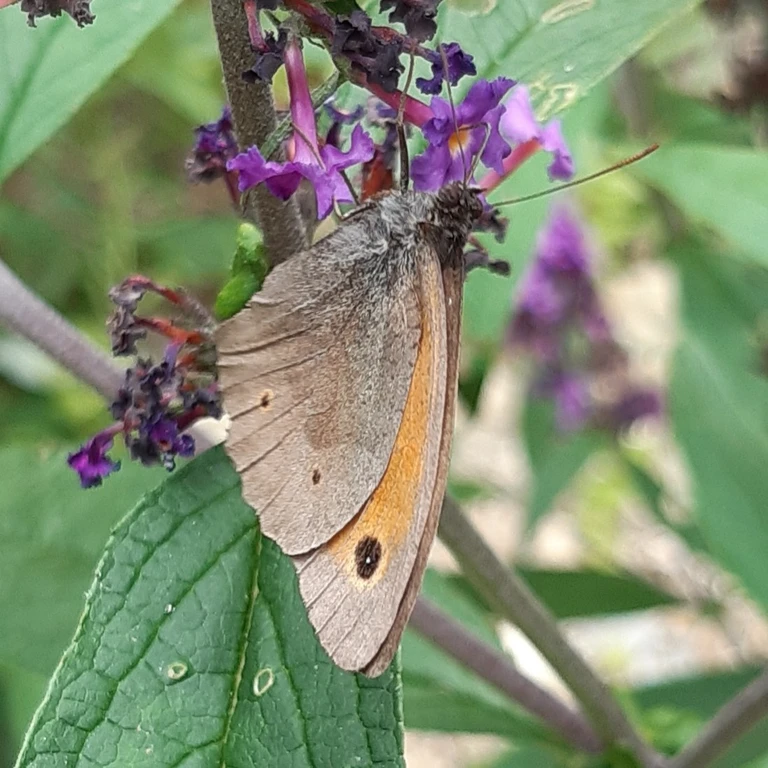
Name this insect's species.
Maniola jurtina
